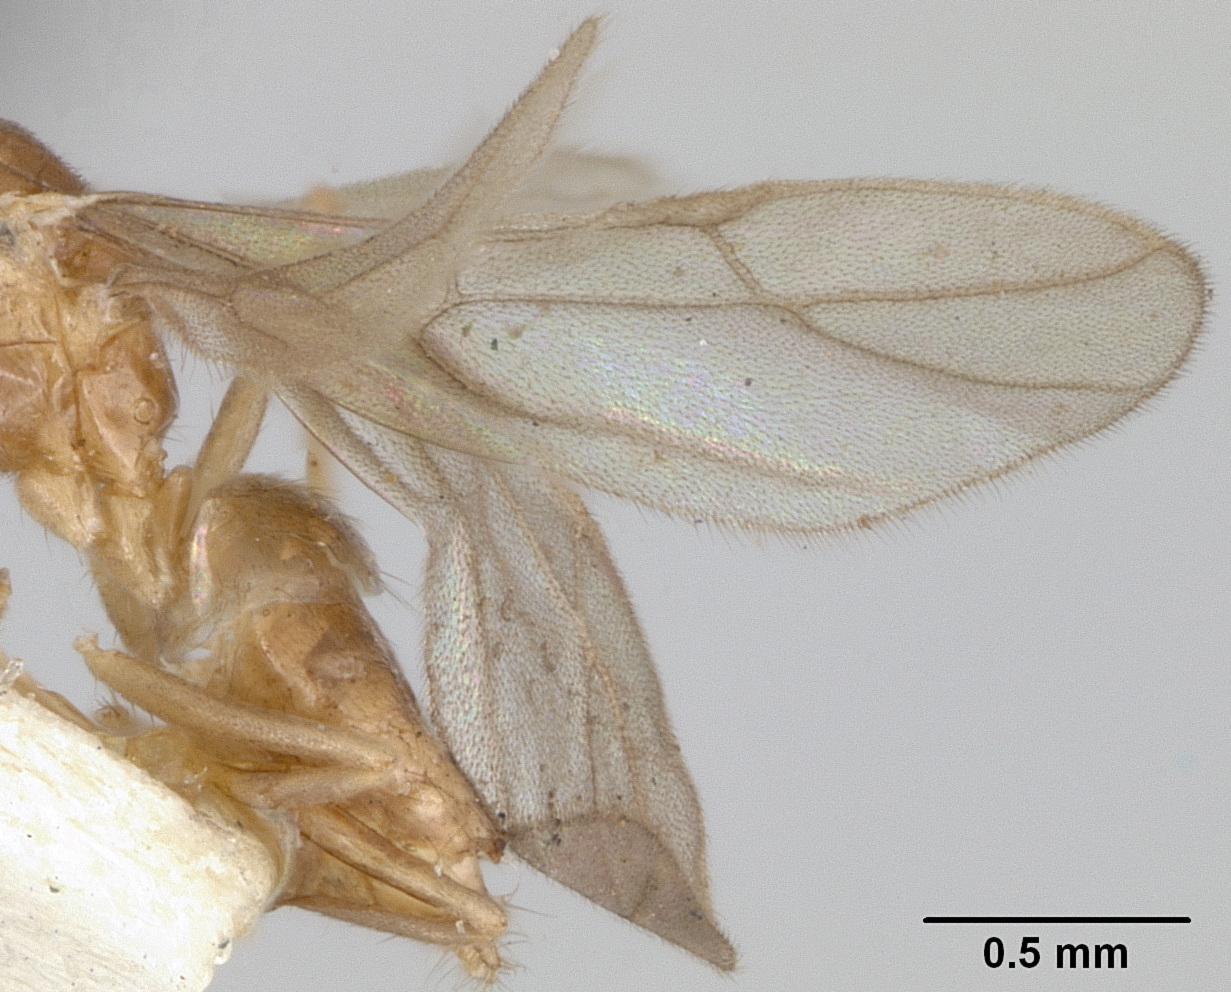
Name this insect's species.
Prenolepis vitiensis
